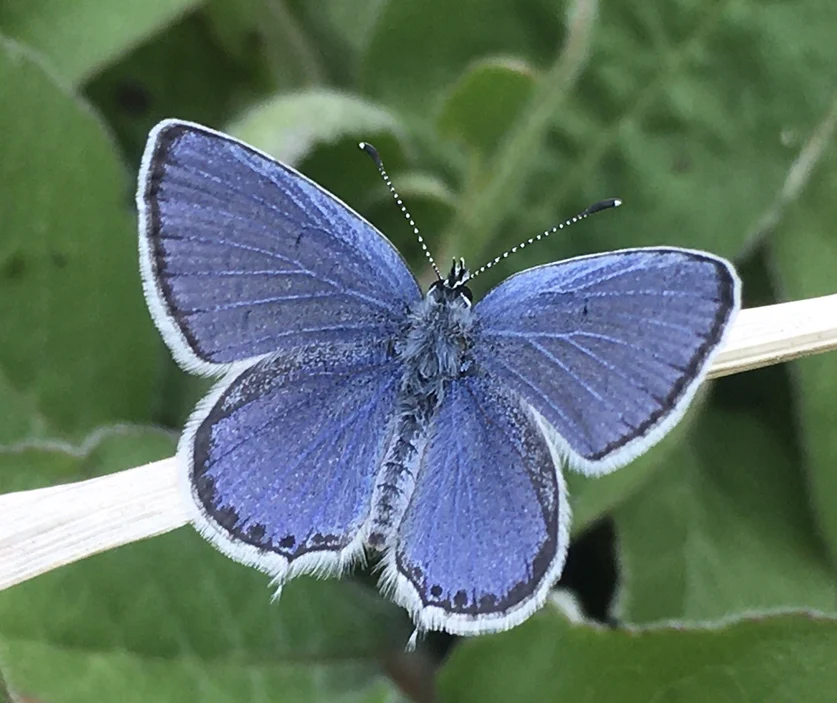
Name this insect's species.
Cupido argiades (also Elkalyce argiades)
